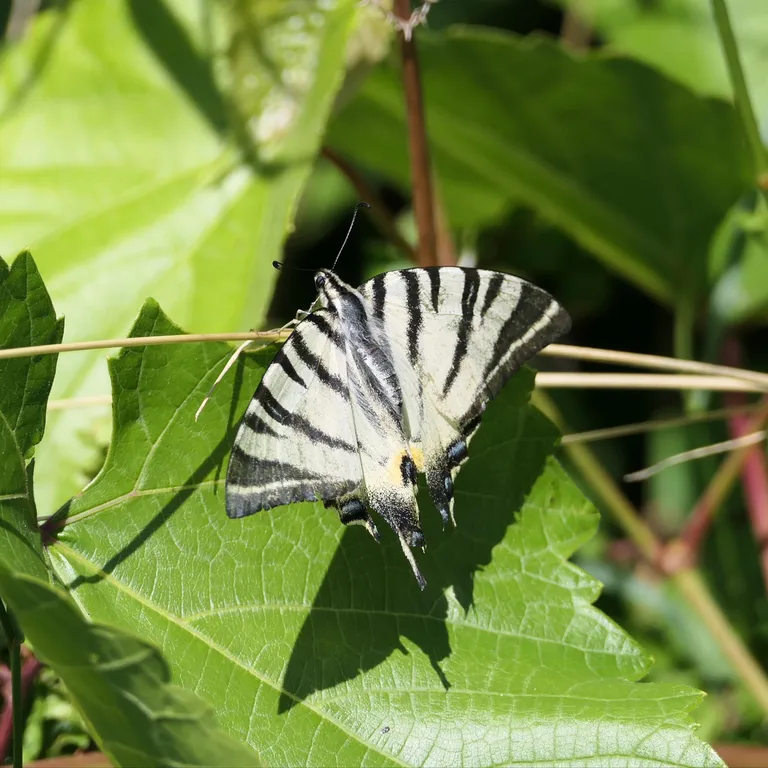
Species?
Iphiclides podalirius
